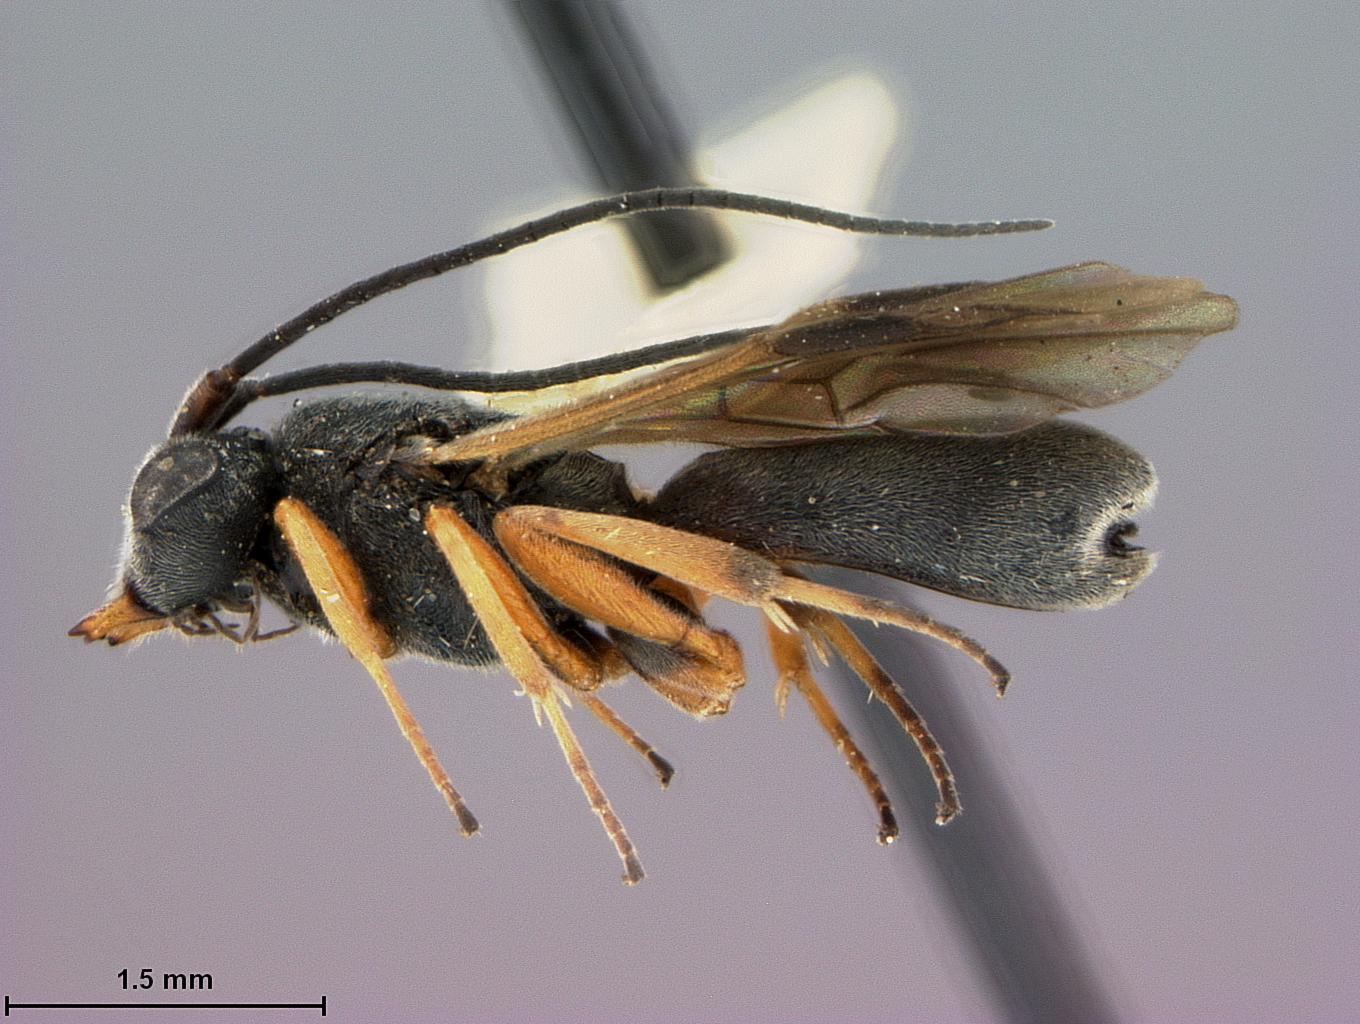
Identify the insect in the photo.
Chelonus clypealis
